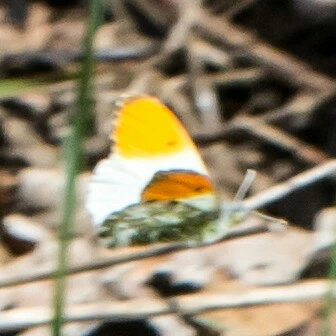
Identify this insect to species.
Anthocharis cardamines
